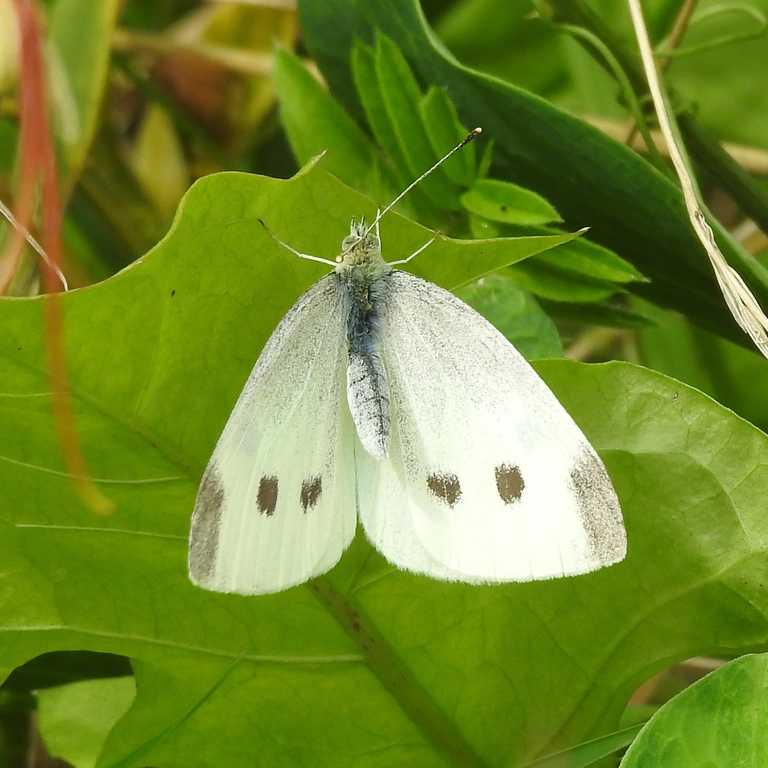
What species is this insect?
Pieris rapae
